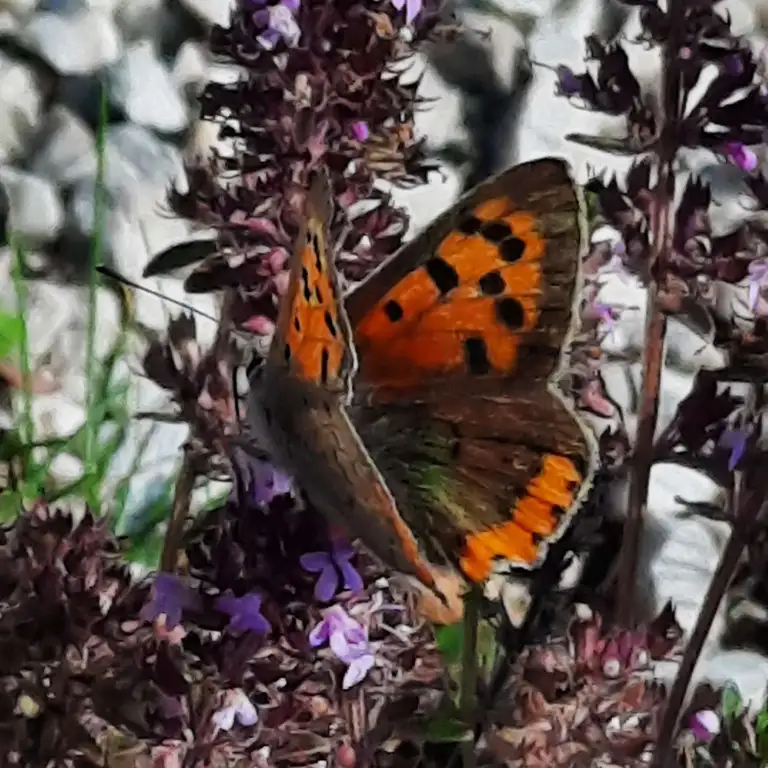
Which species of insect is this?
Lycaena phlaeas
